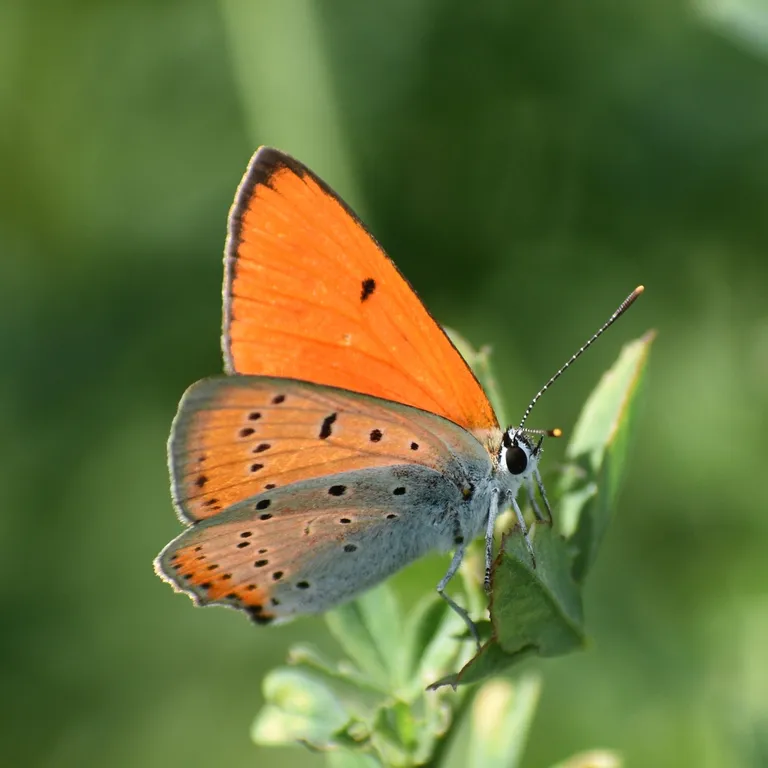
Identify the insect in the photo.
Lycaena dispar
